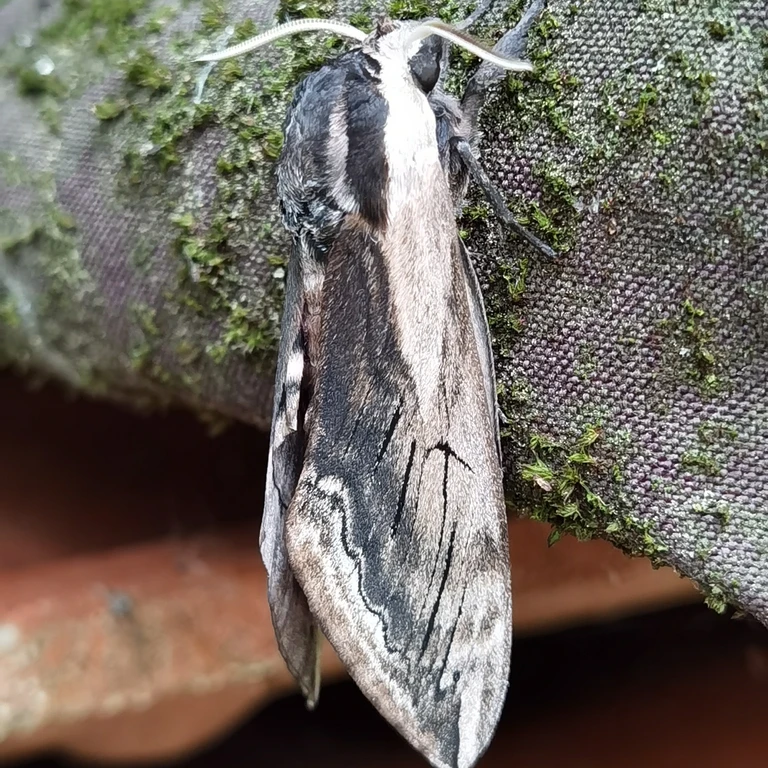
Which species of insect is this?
Sphinx ligustri
